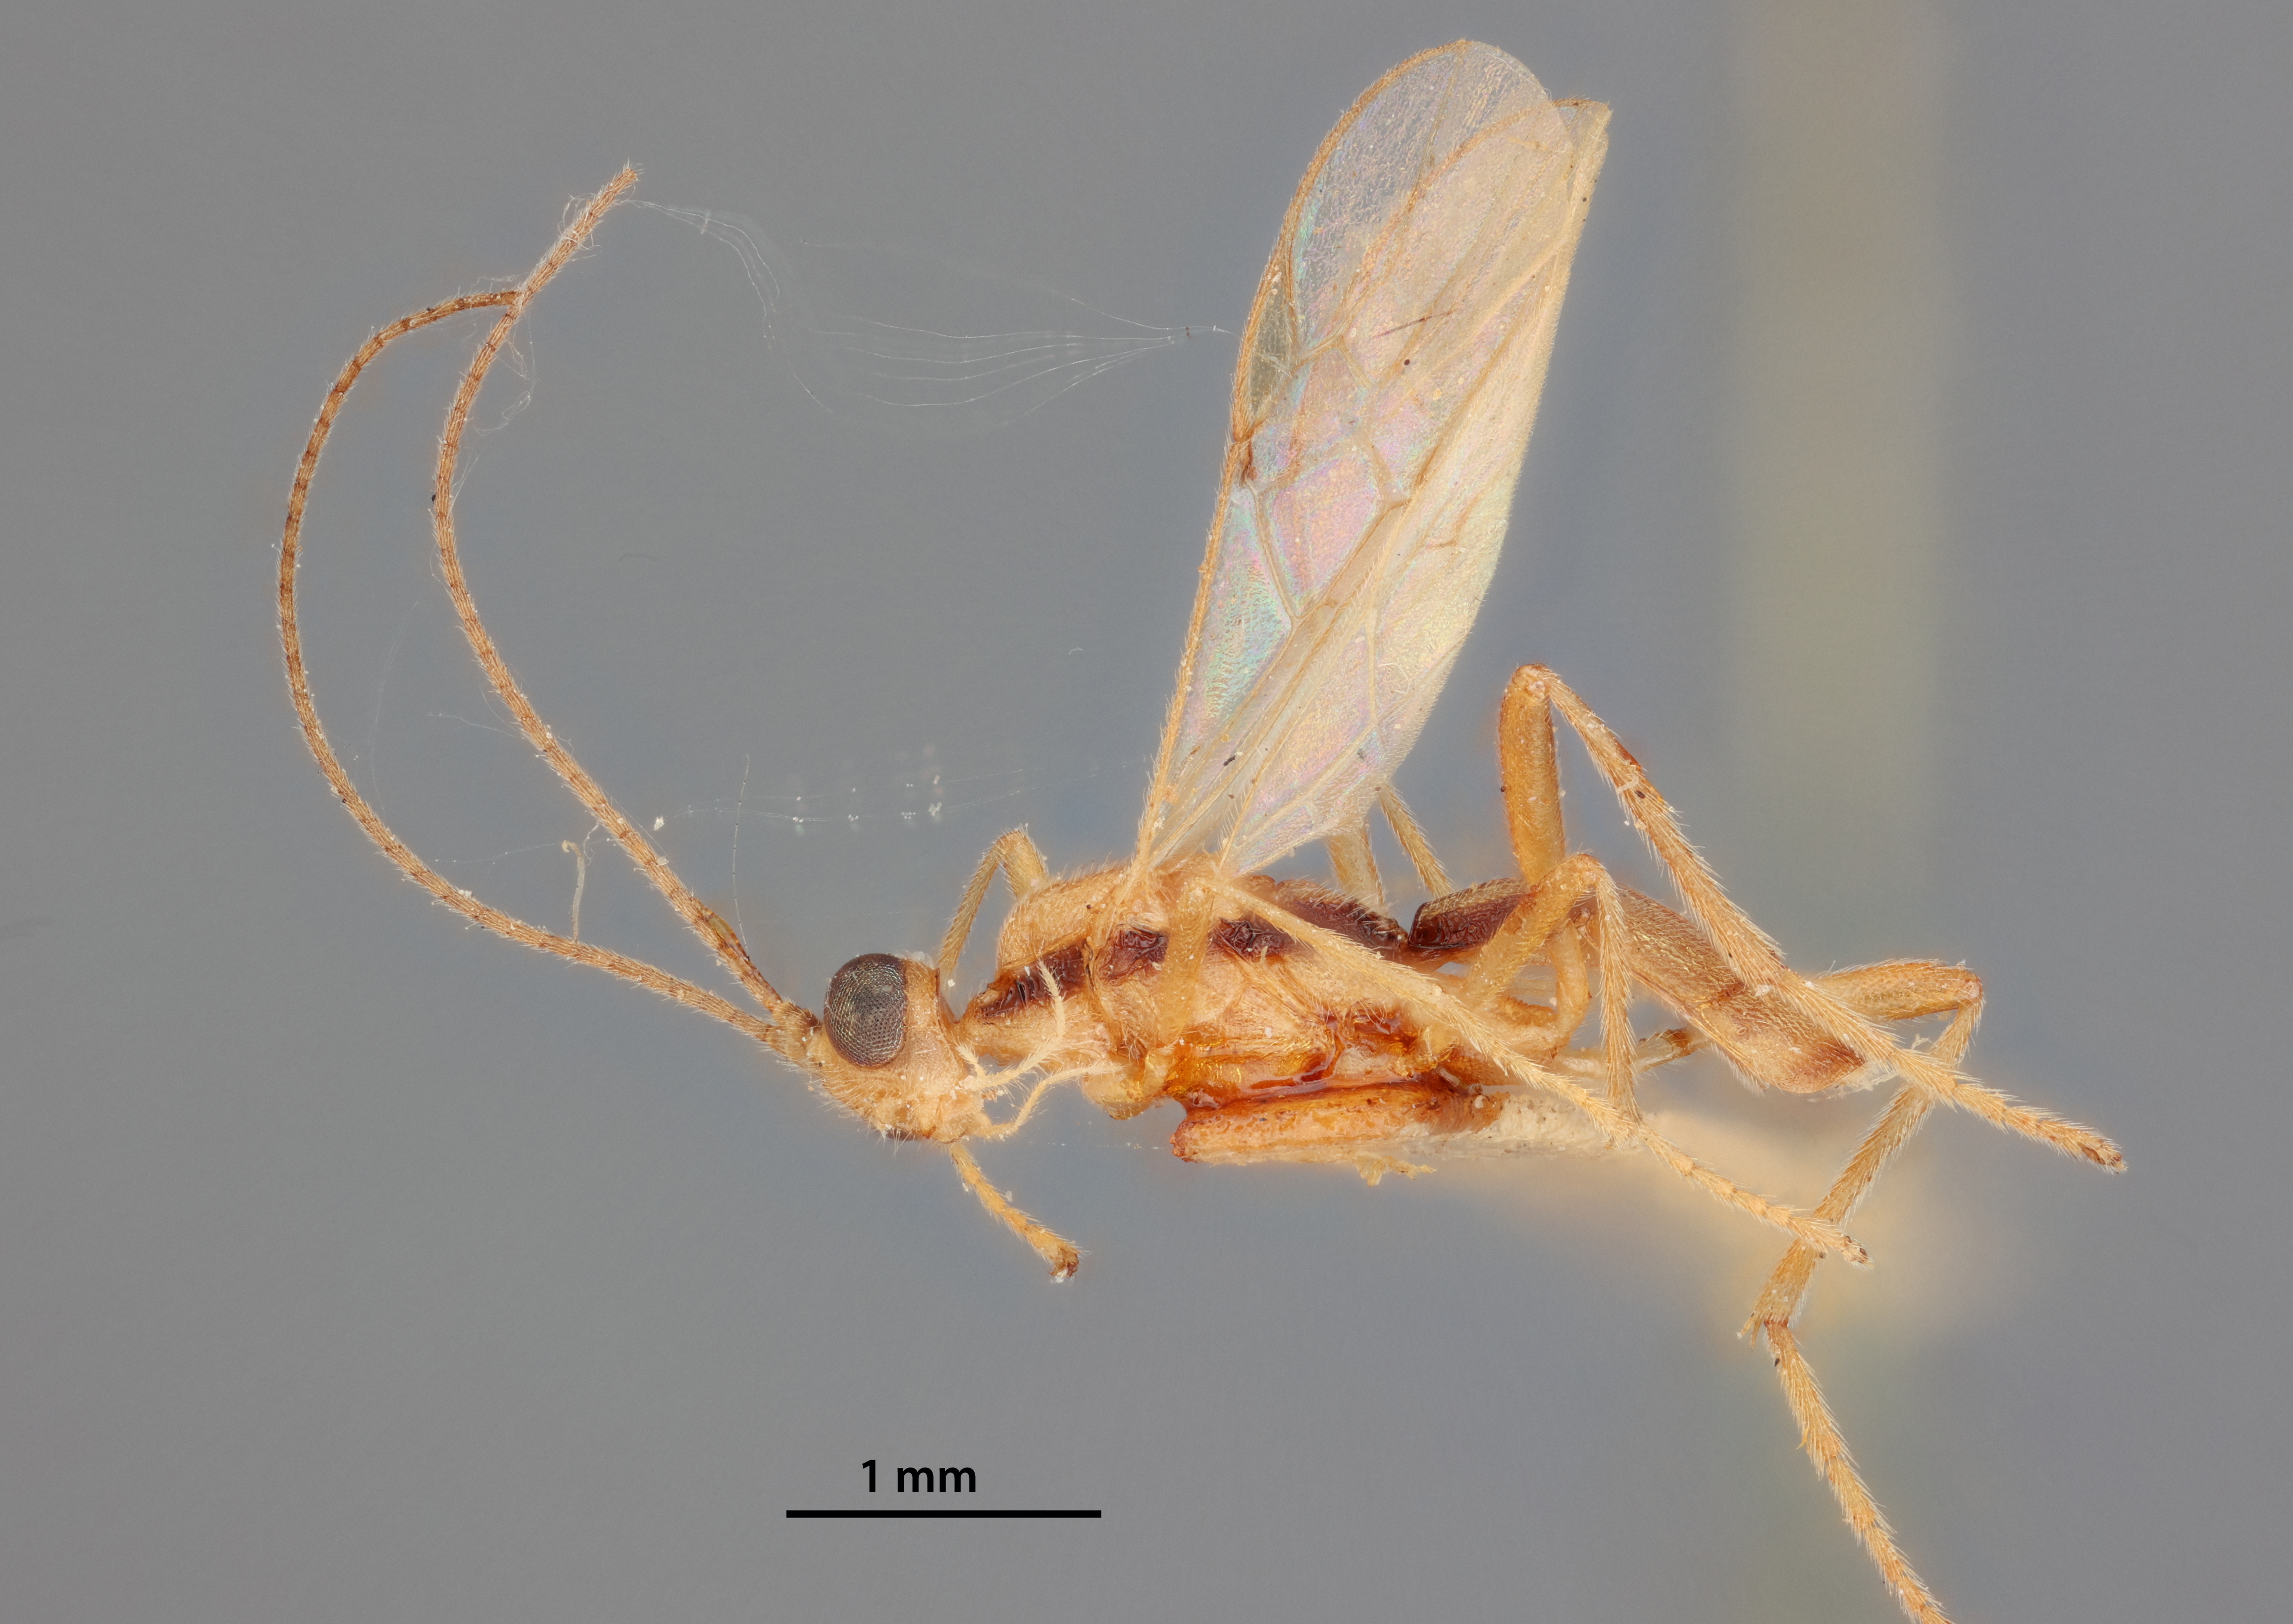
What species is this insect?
Rhogas simillimus
